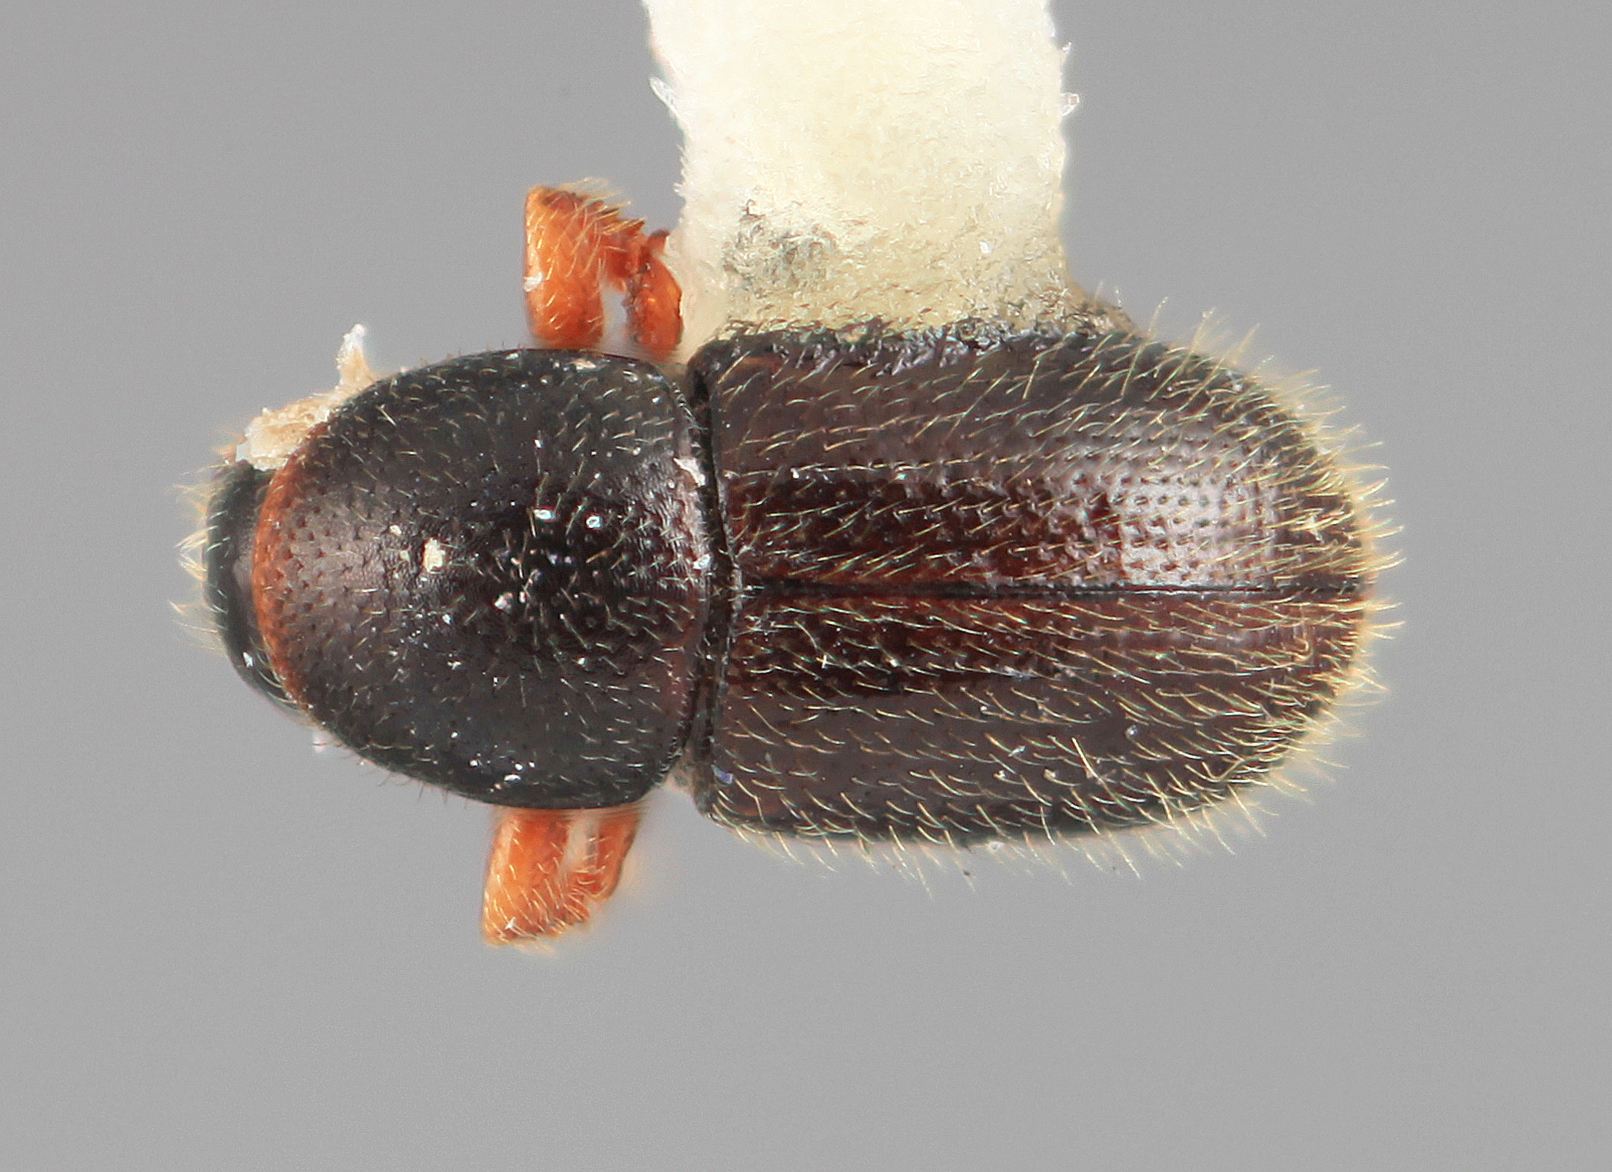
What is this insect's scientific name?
Scolytodes crinitus
